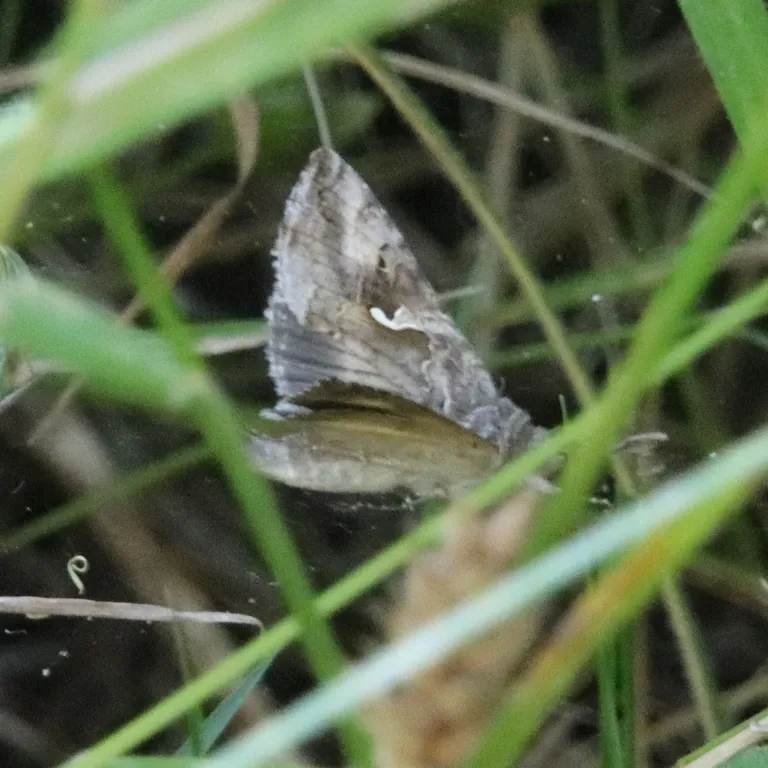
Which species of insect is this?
Autographa gamma
